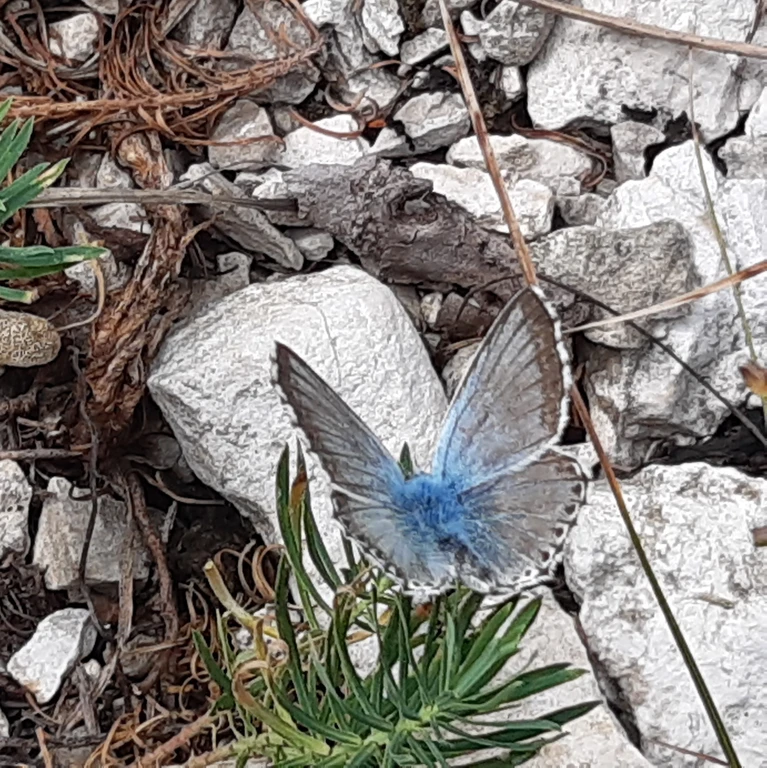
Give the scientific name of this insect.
Lysandra coridon
